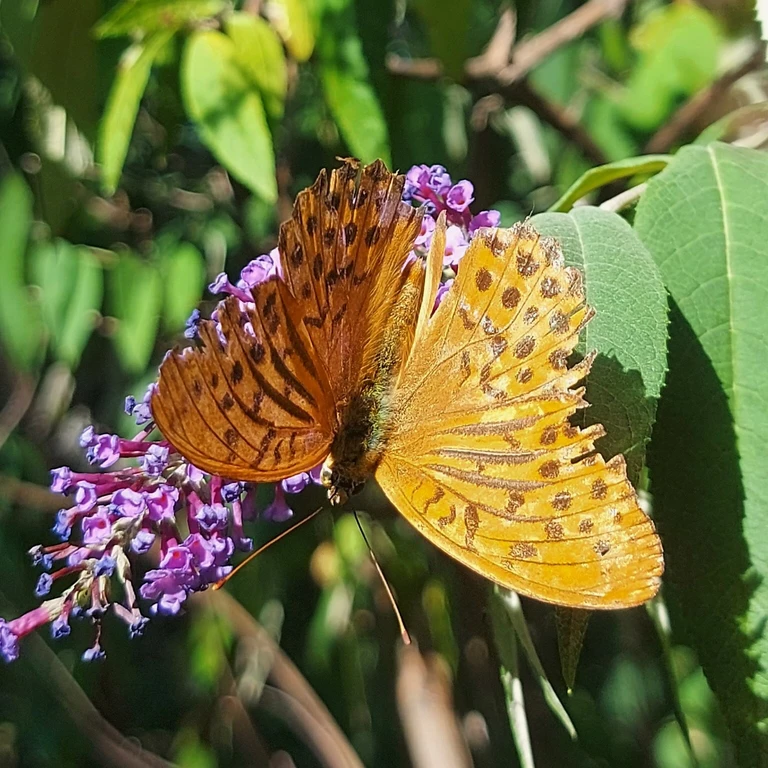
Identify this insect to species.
Argynnis paphia
